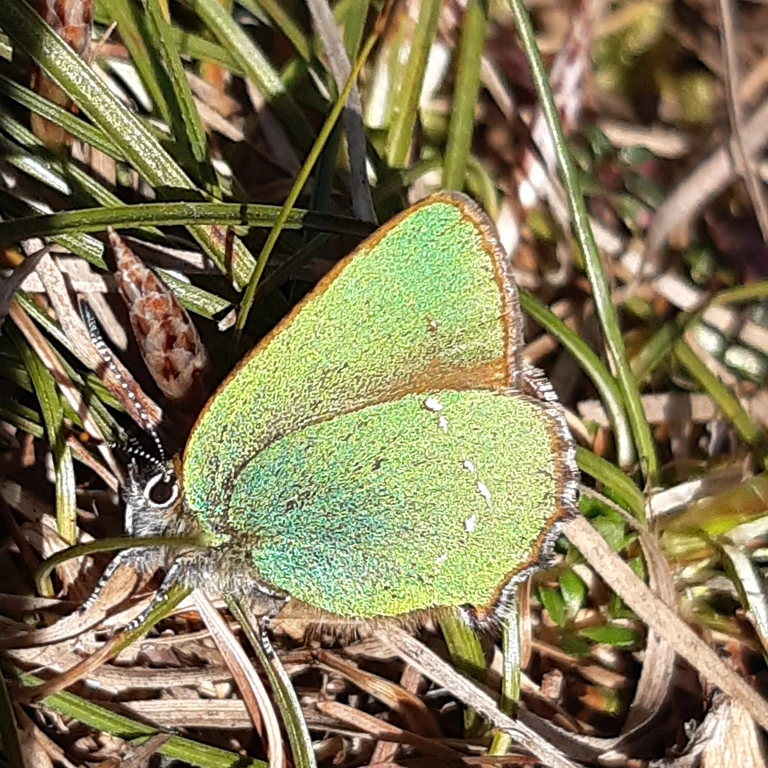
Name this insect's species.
Callophrys rubi
